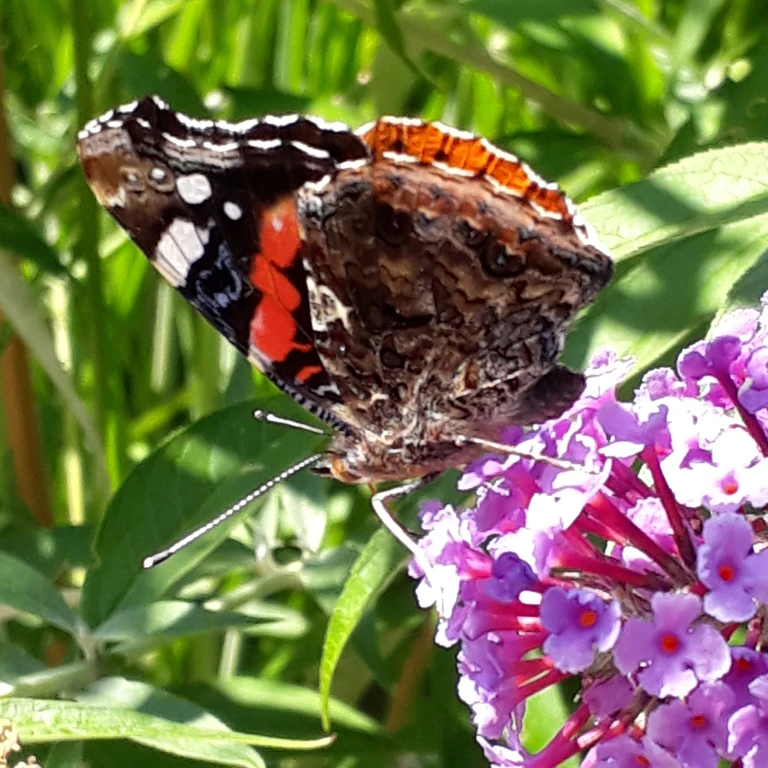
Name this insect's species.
Vanessa atalanta
